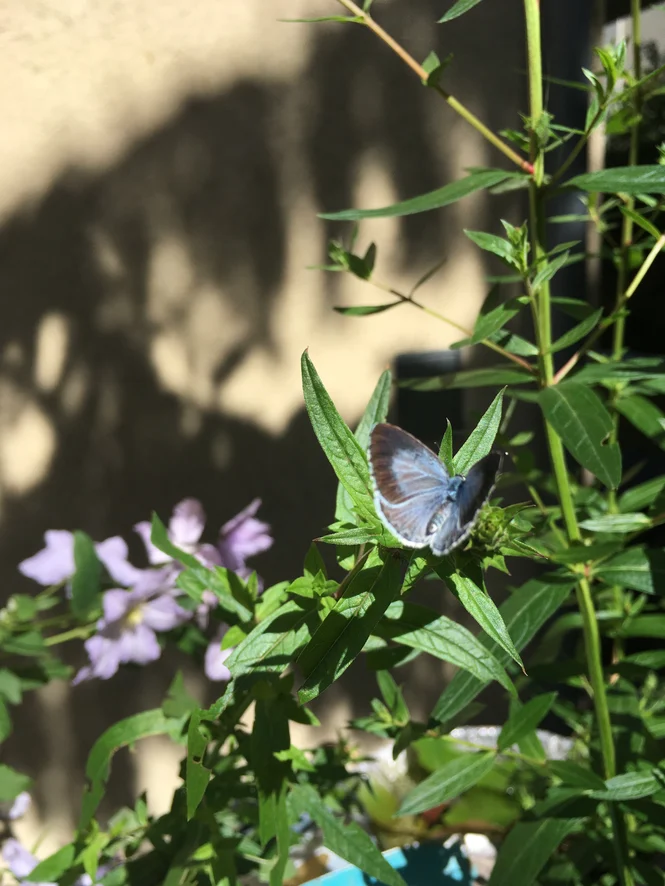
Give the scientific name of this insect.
Celastrina argiolus
